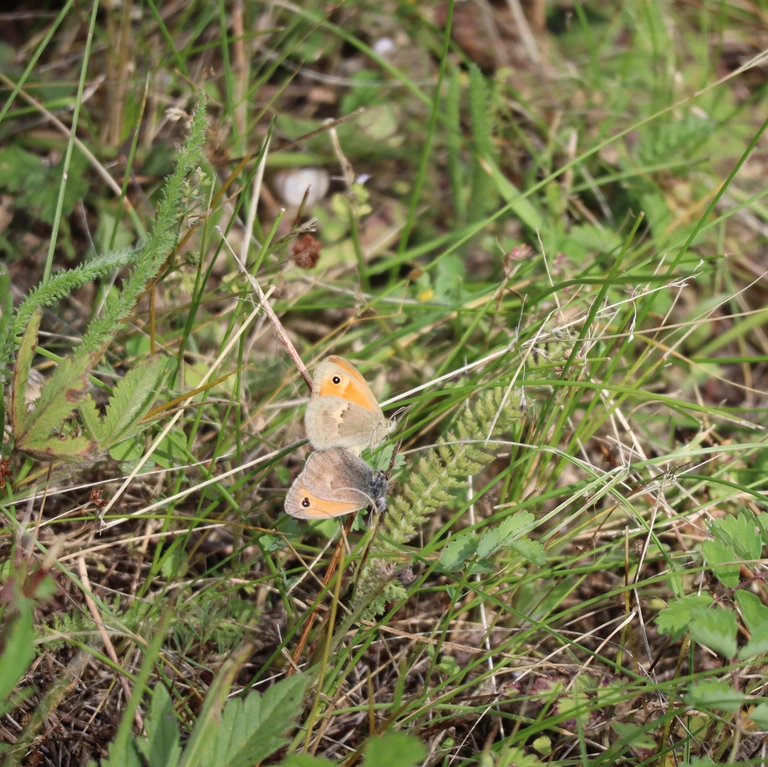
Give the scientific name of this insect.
Coenonympha pamphilus
